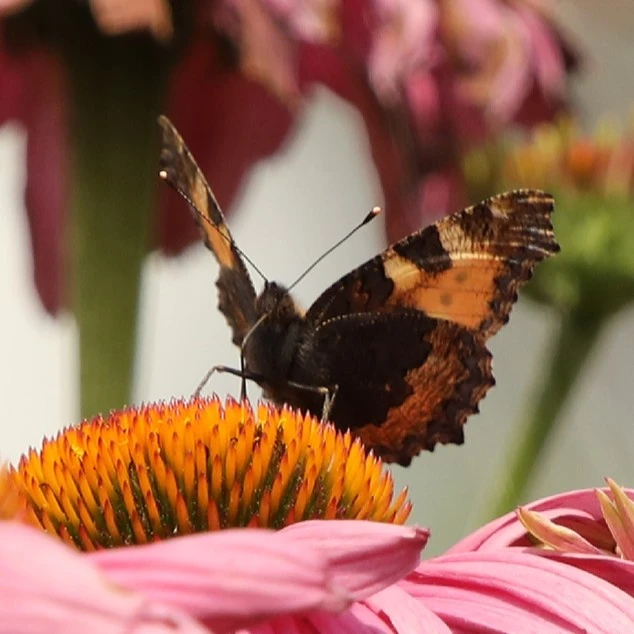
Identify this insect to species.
Aglais urticae
